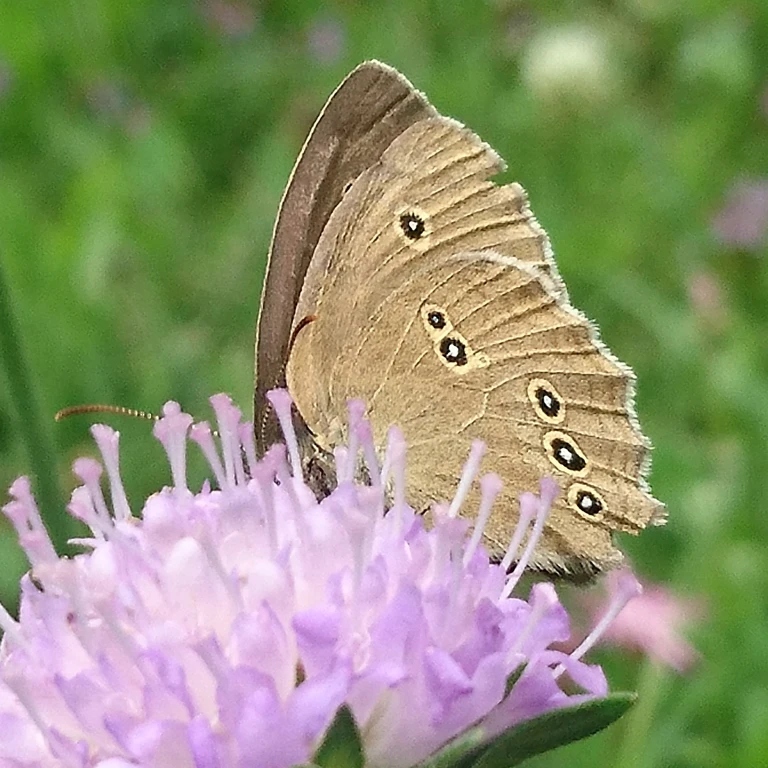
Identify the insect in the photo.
Aphantopus hyperantus
